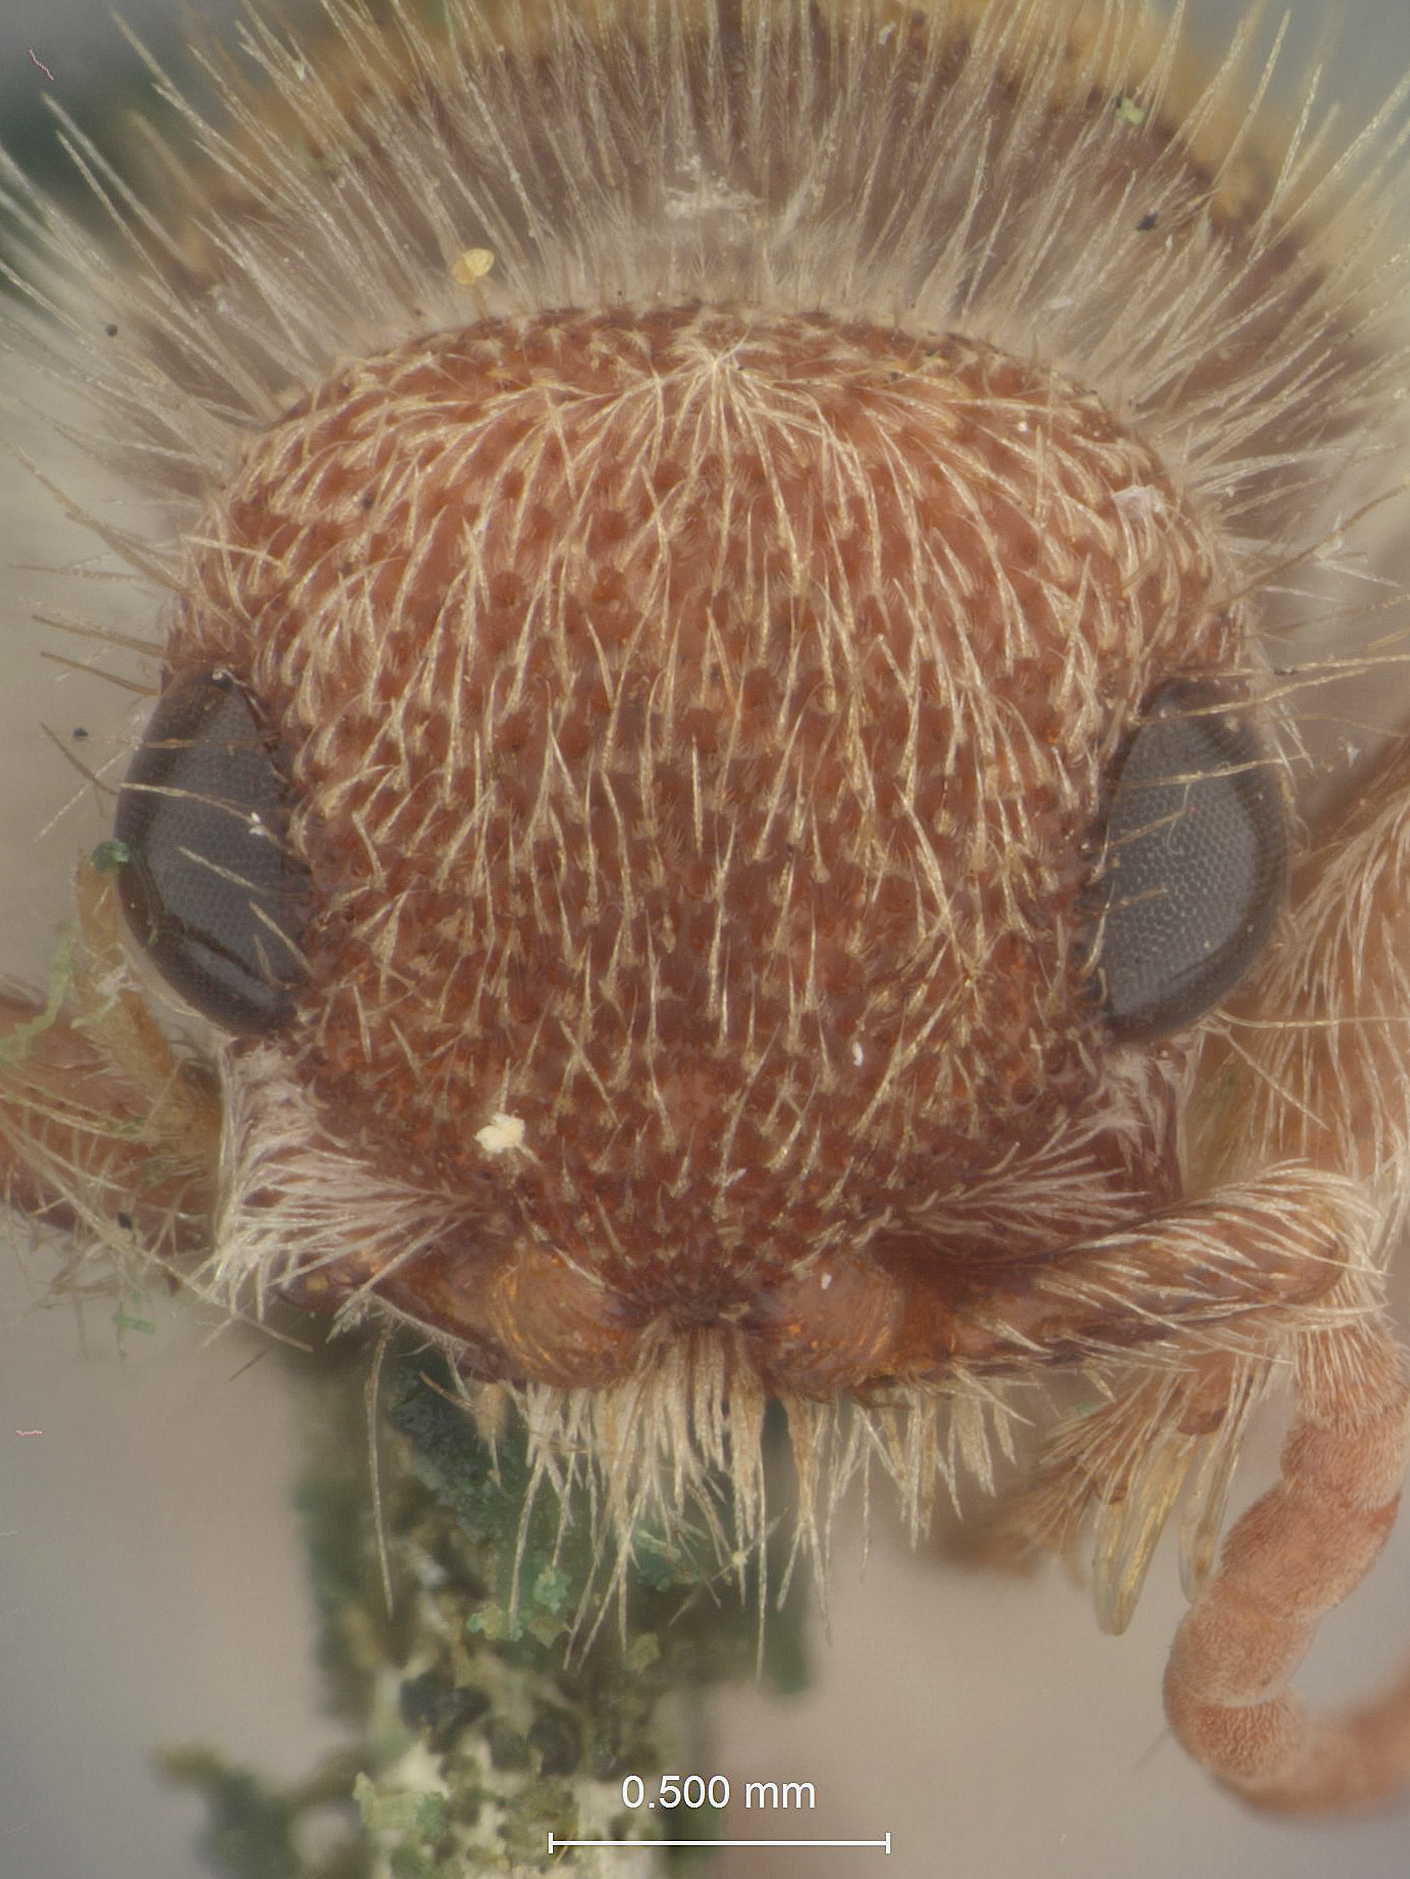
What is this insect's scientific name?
Photopsis anaspasia
